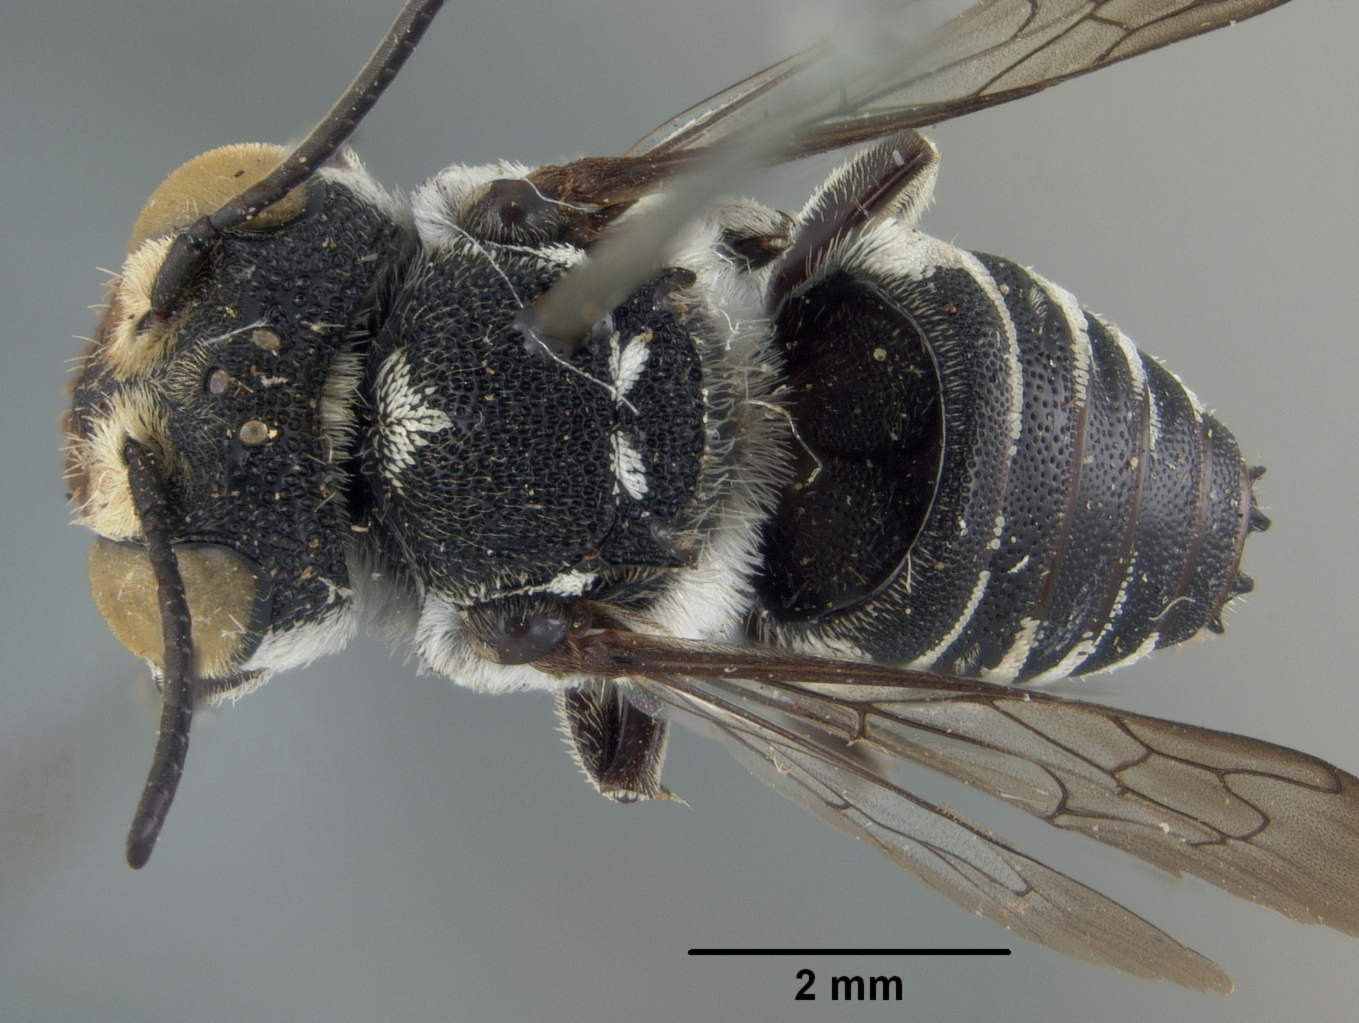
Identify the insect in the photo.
Coelioxys luzonicus
